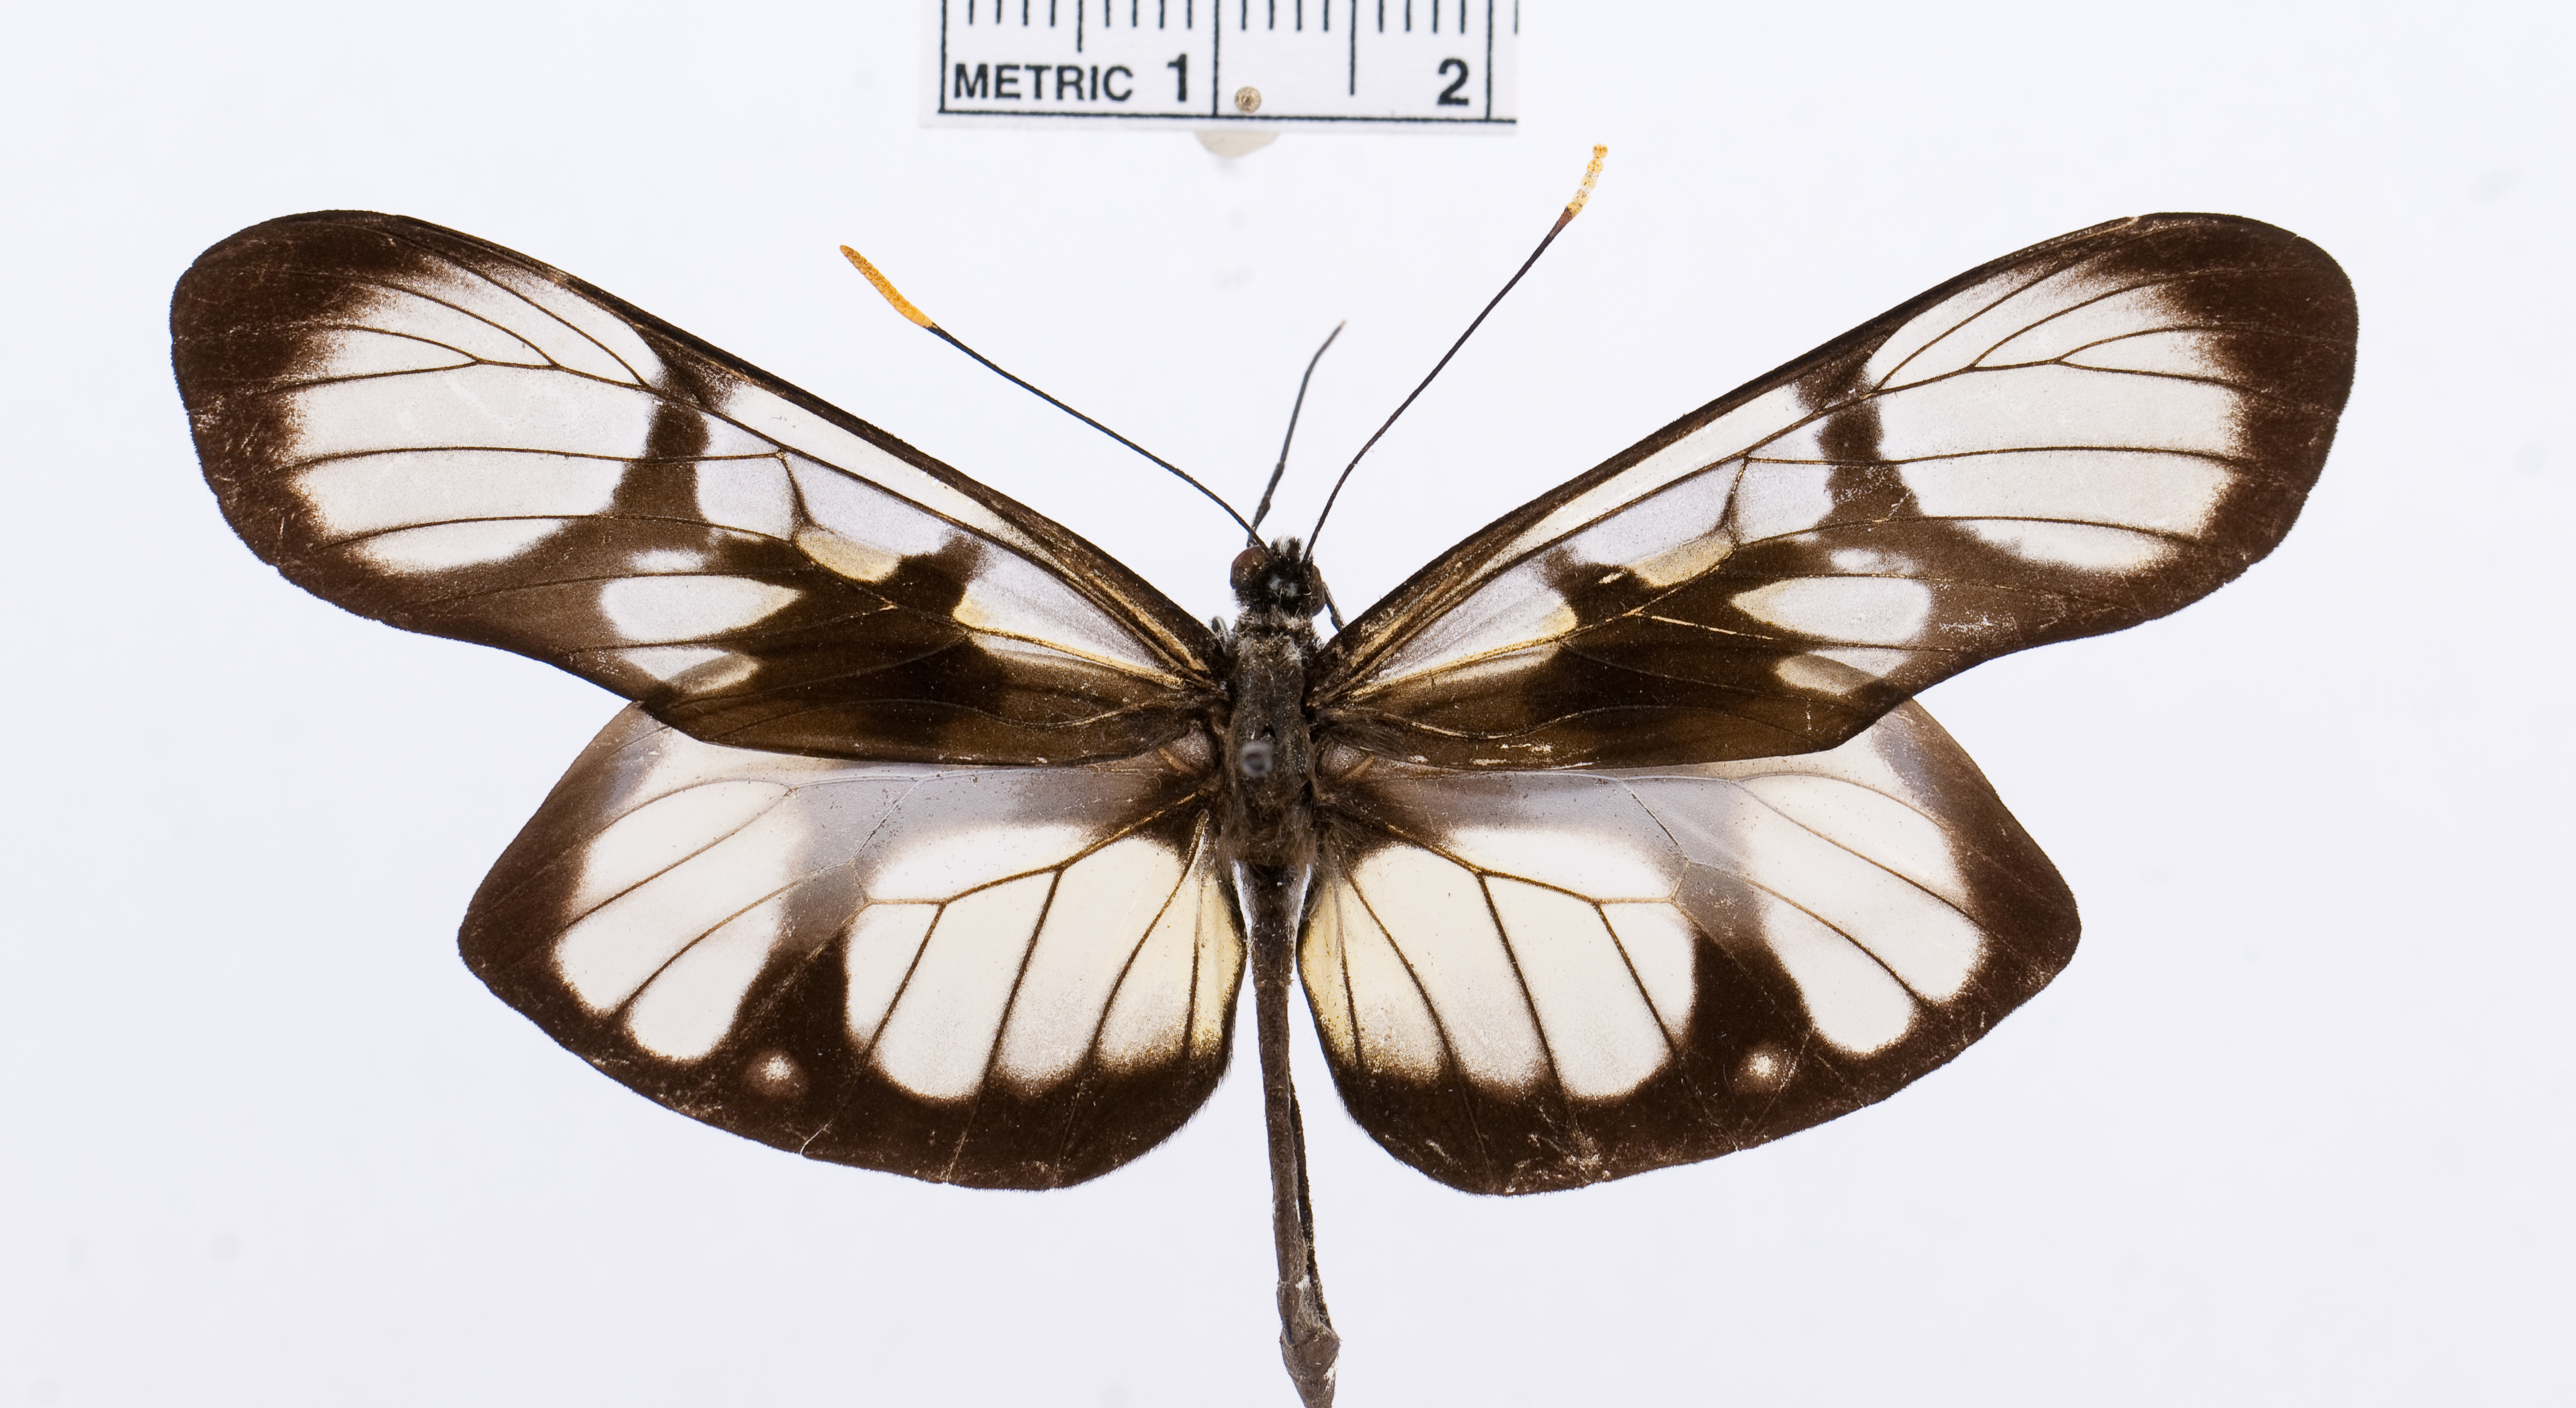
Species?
Patia orise
